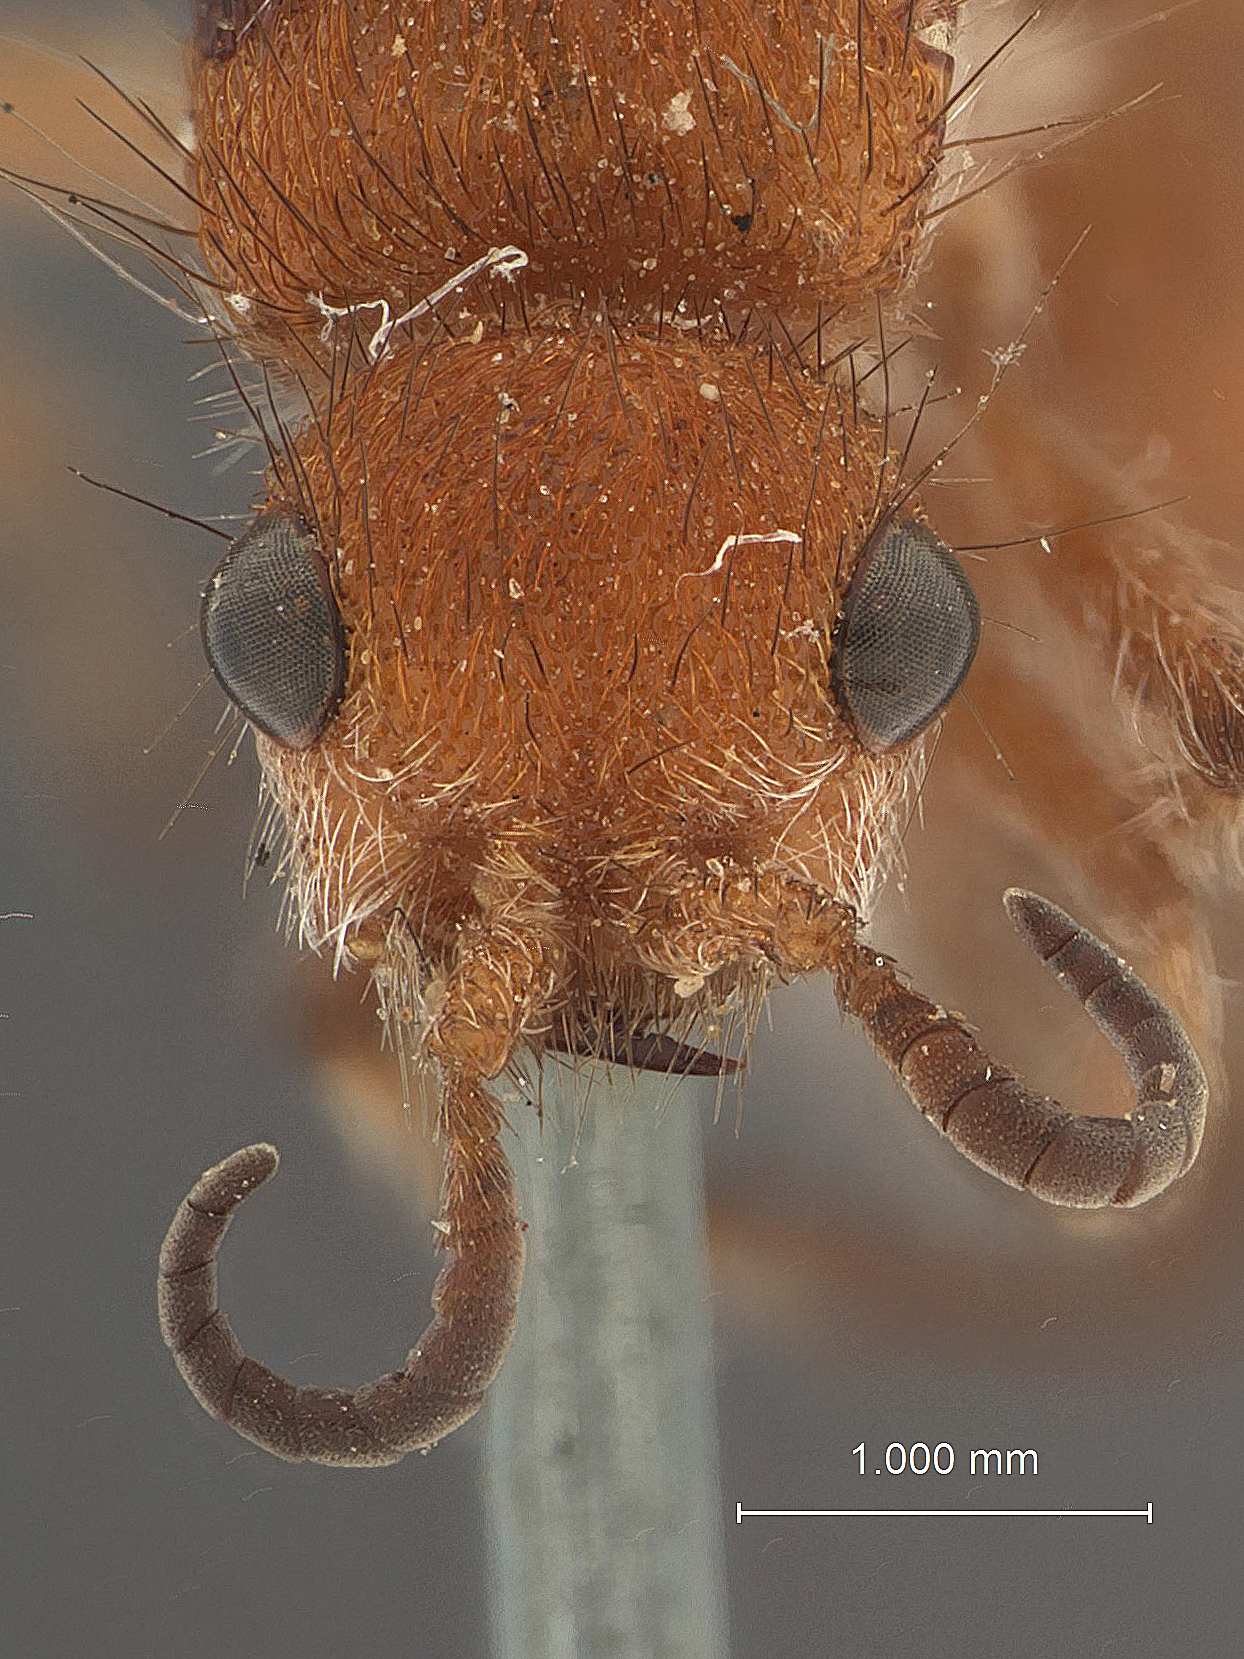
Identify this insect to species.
Dasymutilla mesillae
